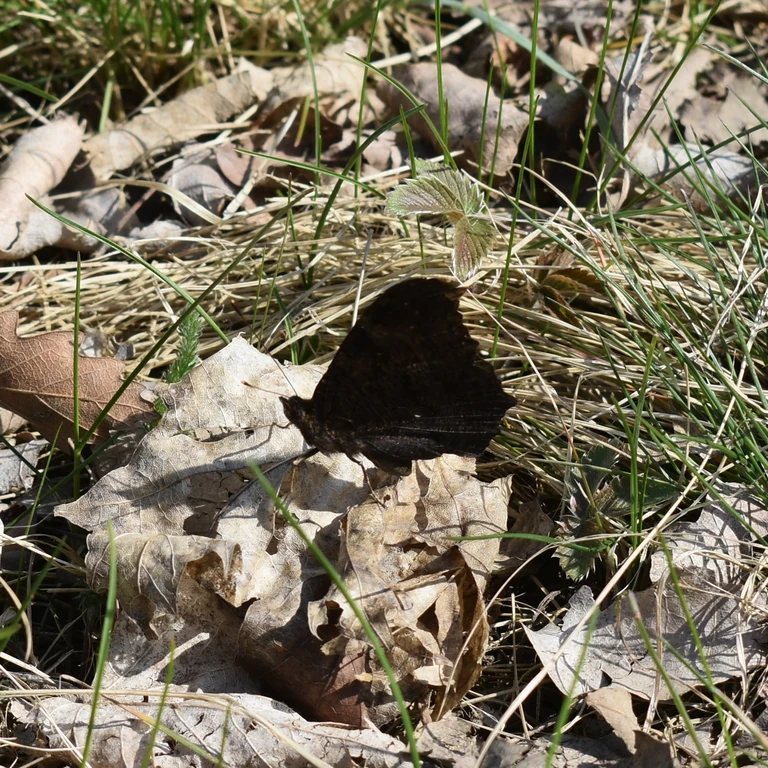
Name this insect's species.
Aglais io
